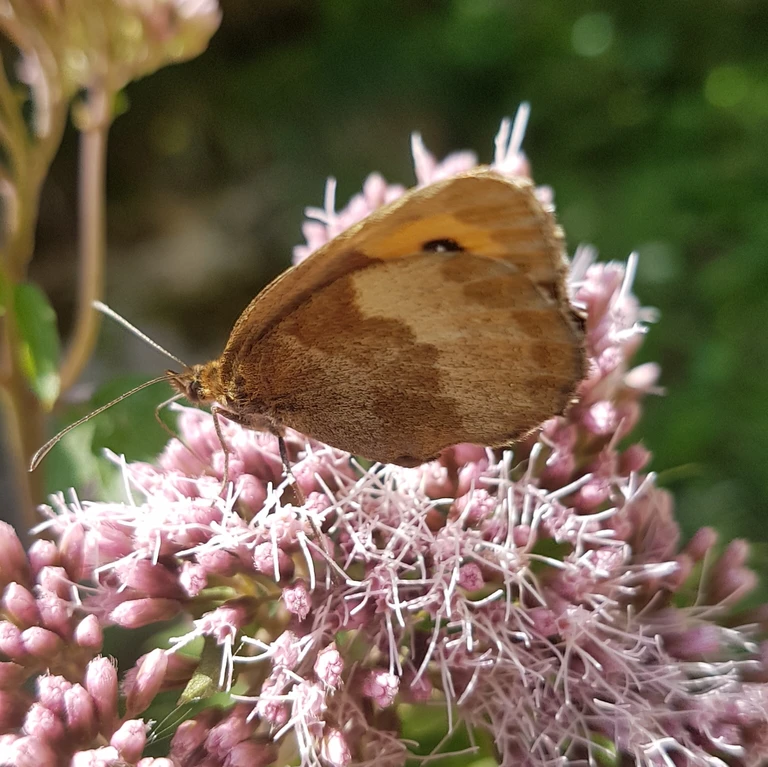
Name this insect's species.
Maniola jurtina
